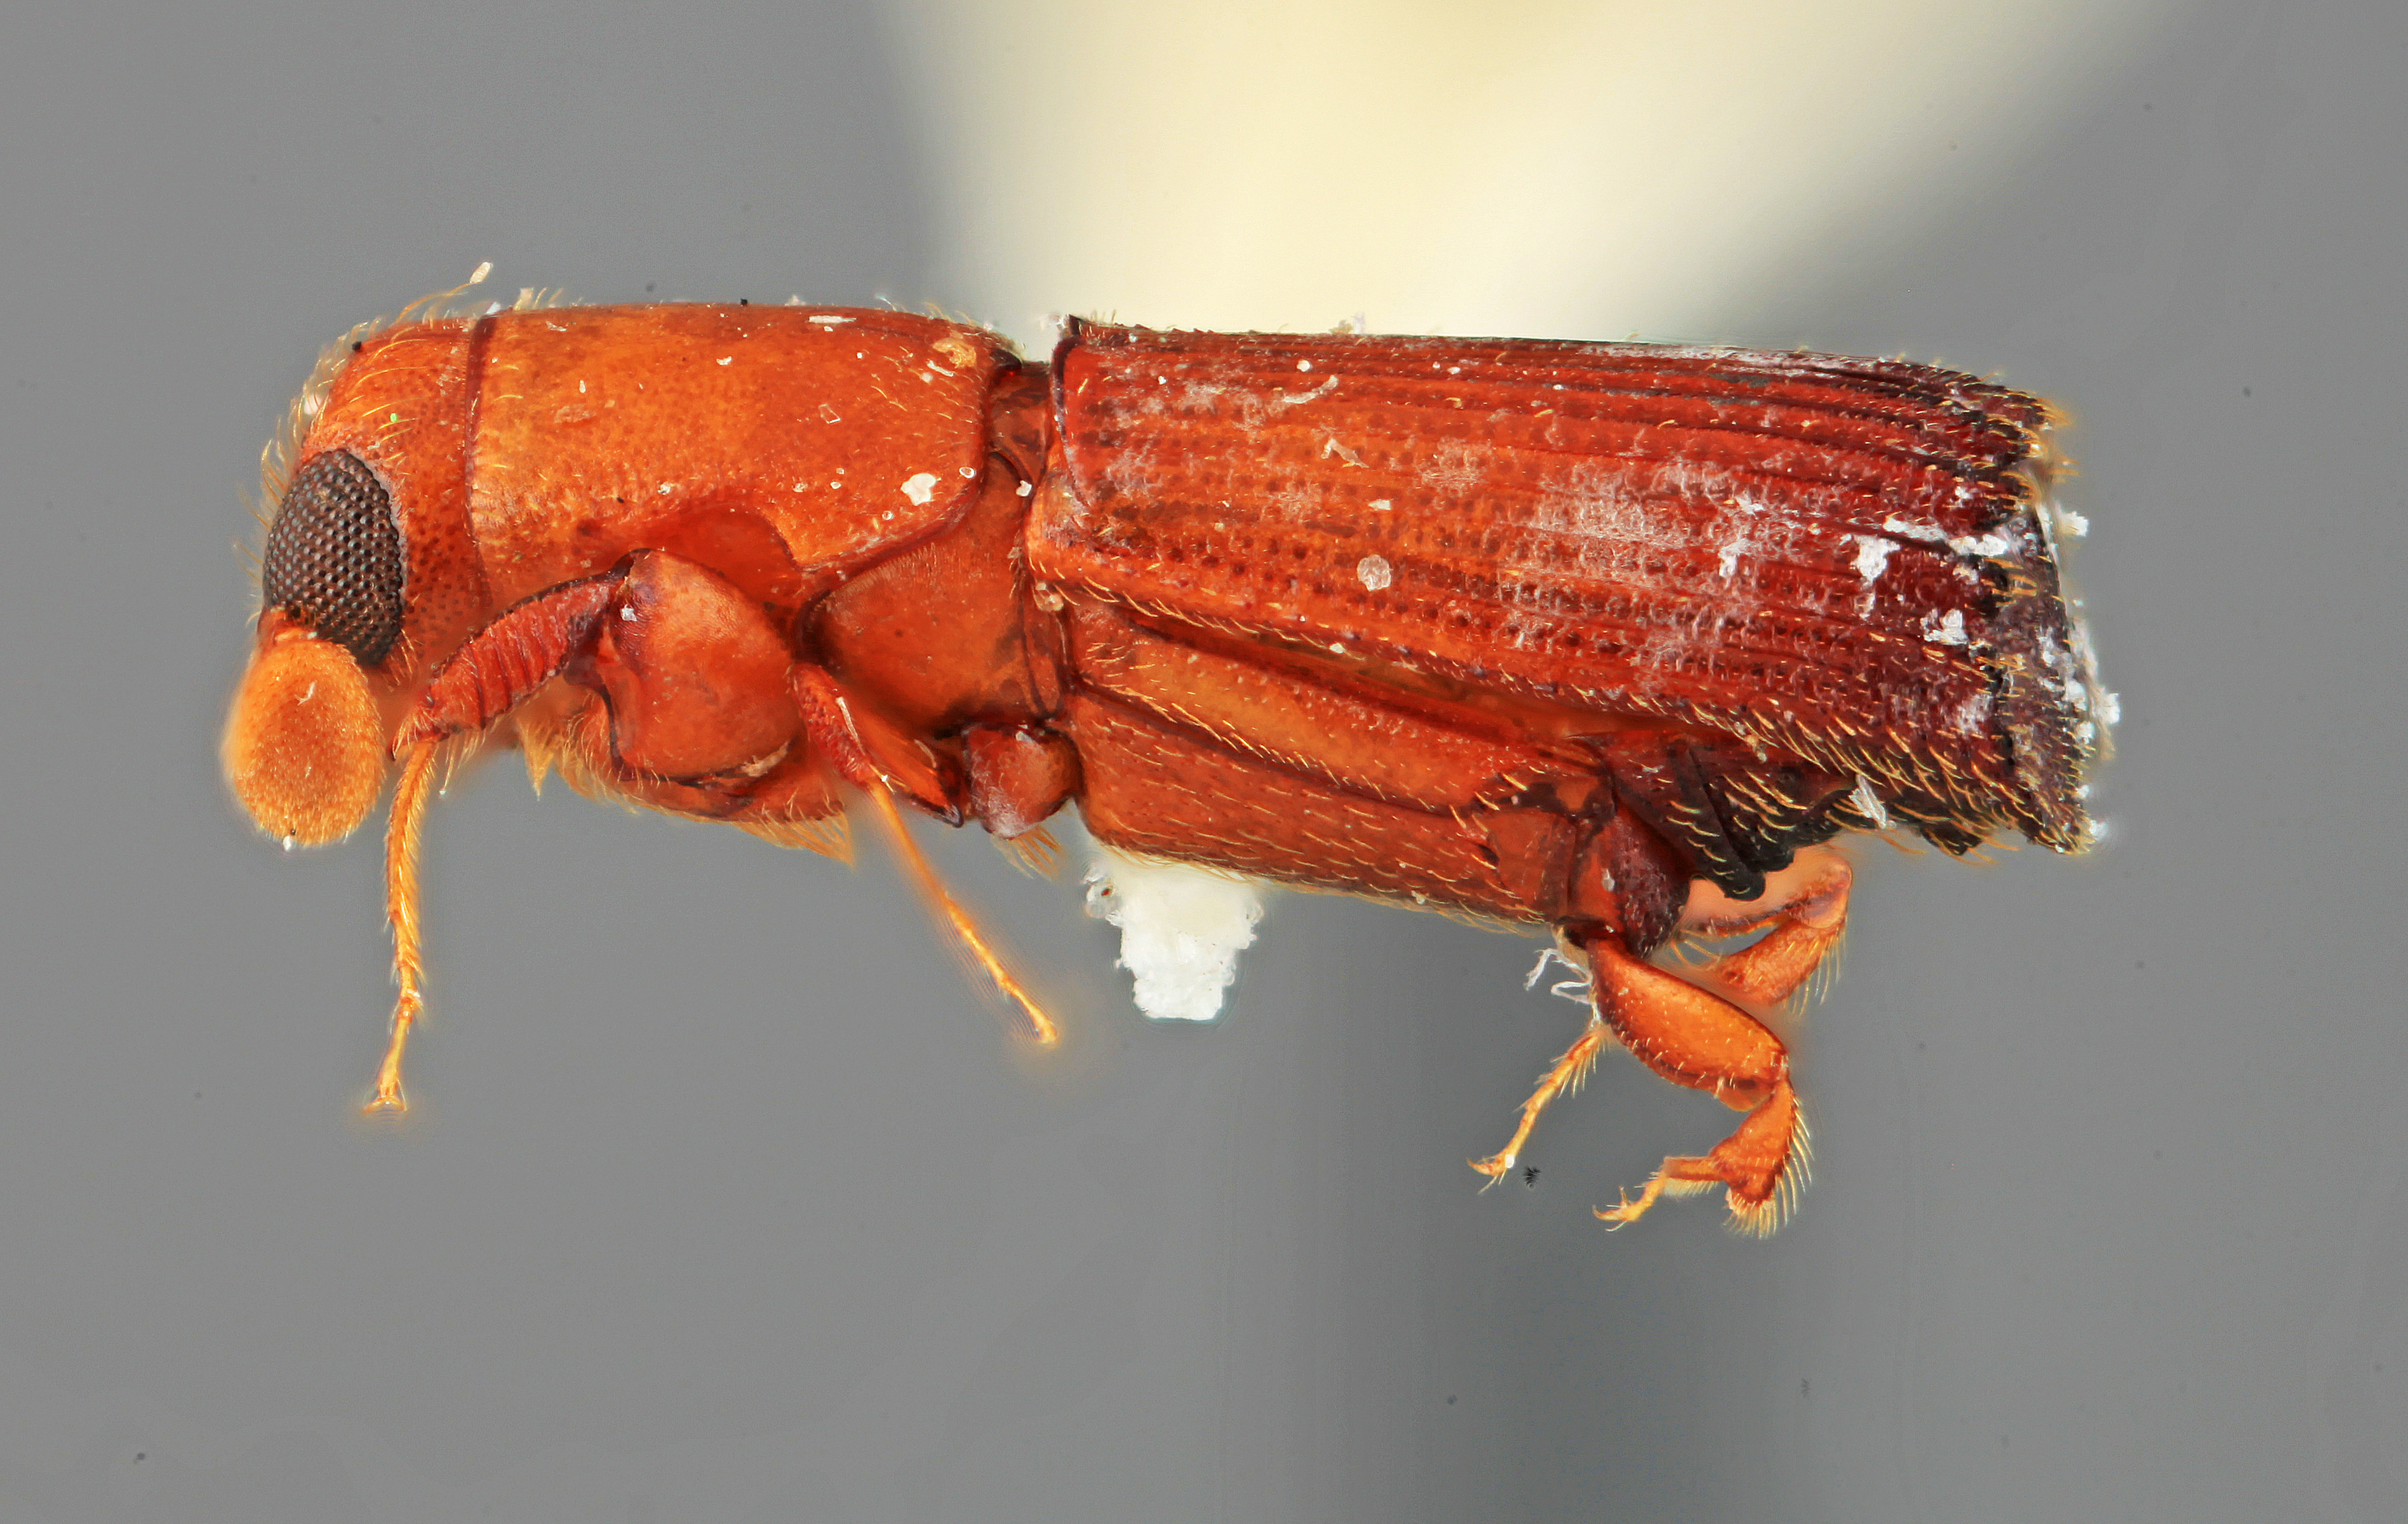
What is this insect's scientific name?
Platypus abditulus
